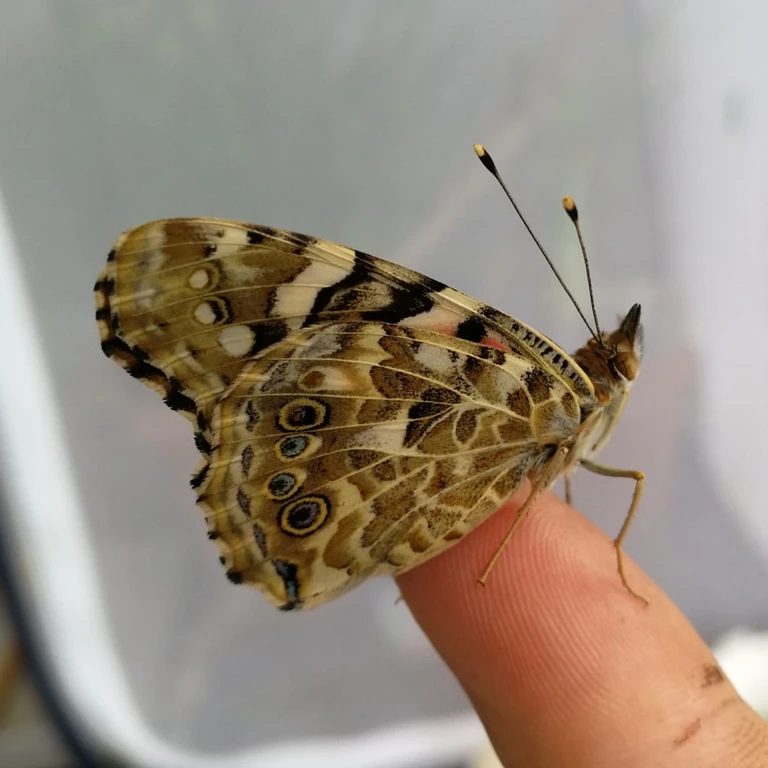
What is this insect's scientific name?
Vanessa cardui
